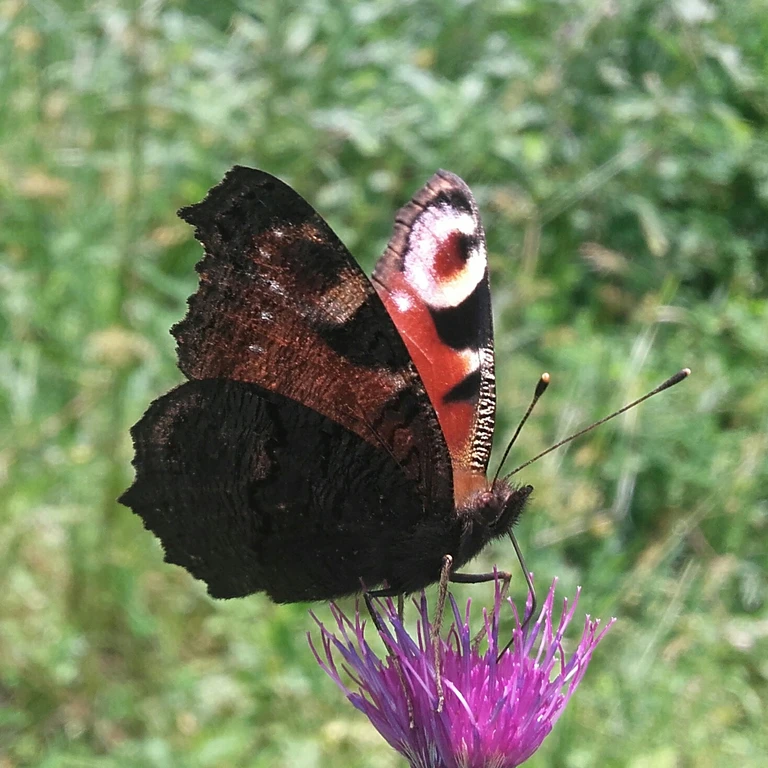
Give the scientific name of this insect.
Aglais io
